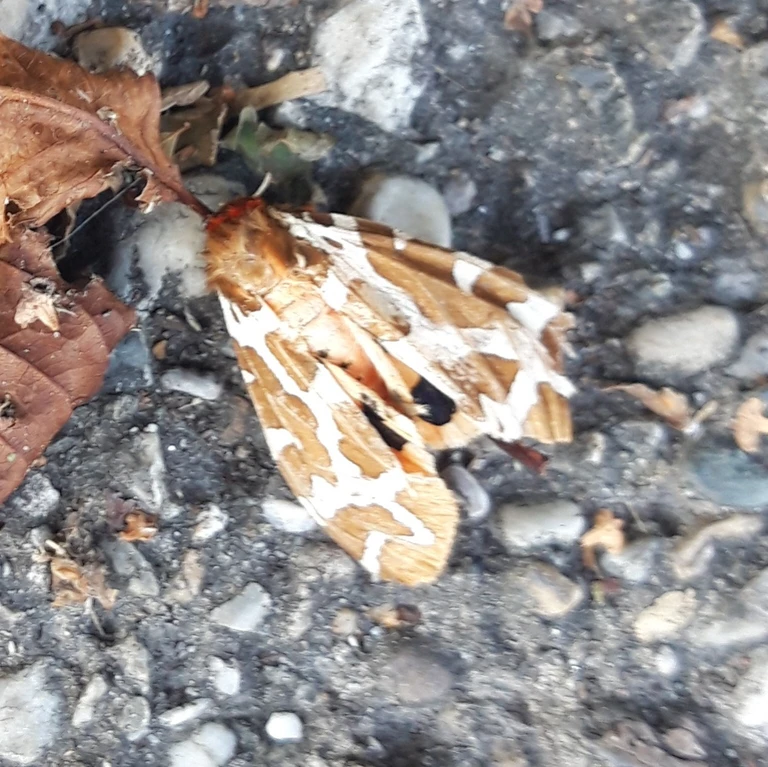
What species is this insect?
Arctia caja
